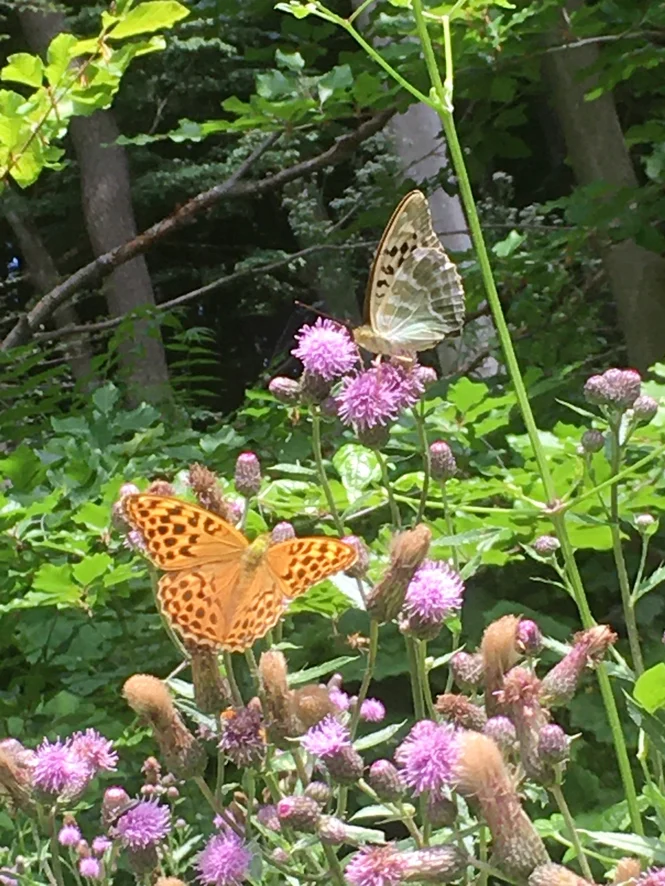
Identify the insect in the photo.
Argynnis paphia
